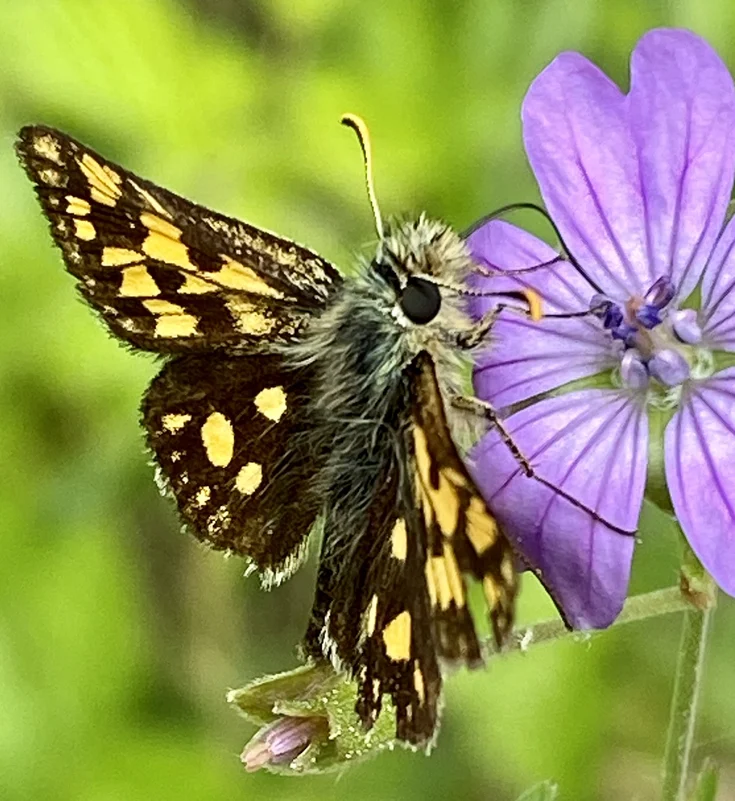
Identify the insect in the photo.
Carterocephalus palaemon
